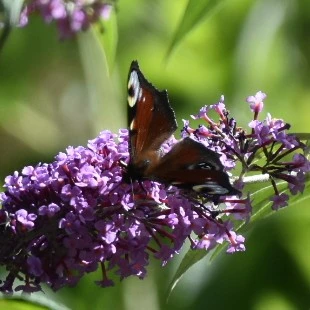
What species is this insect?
Aglais io
